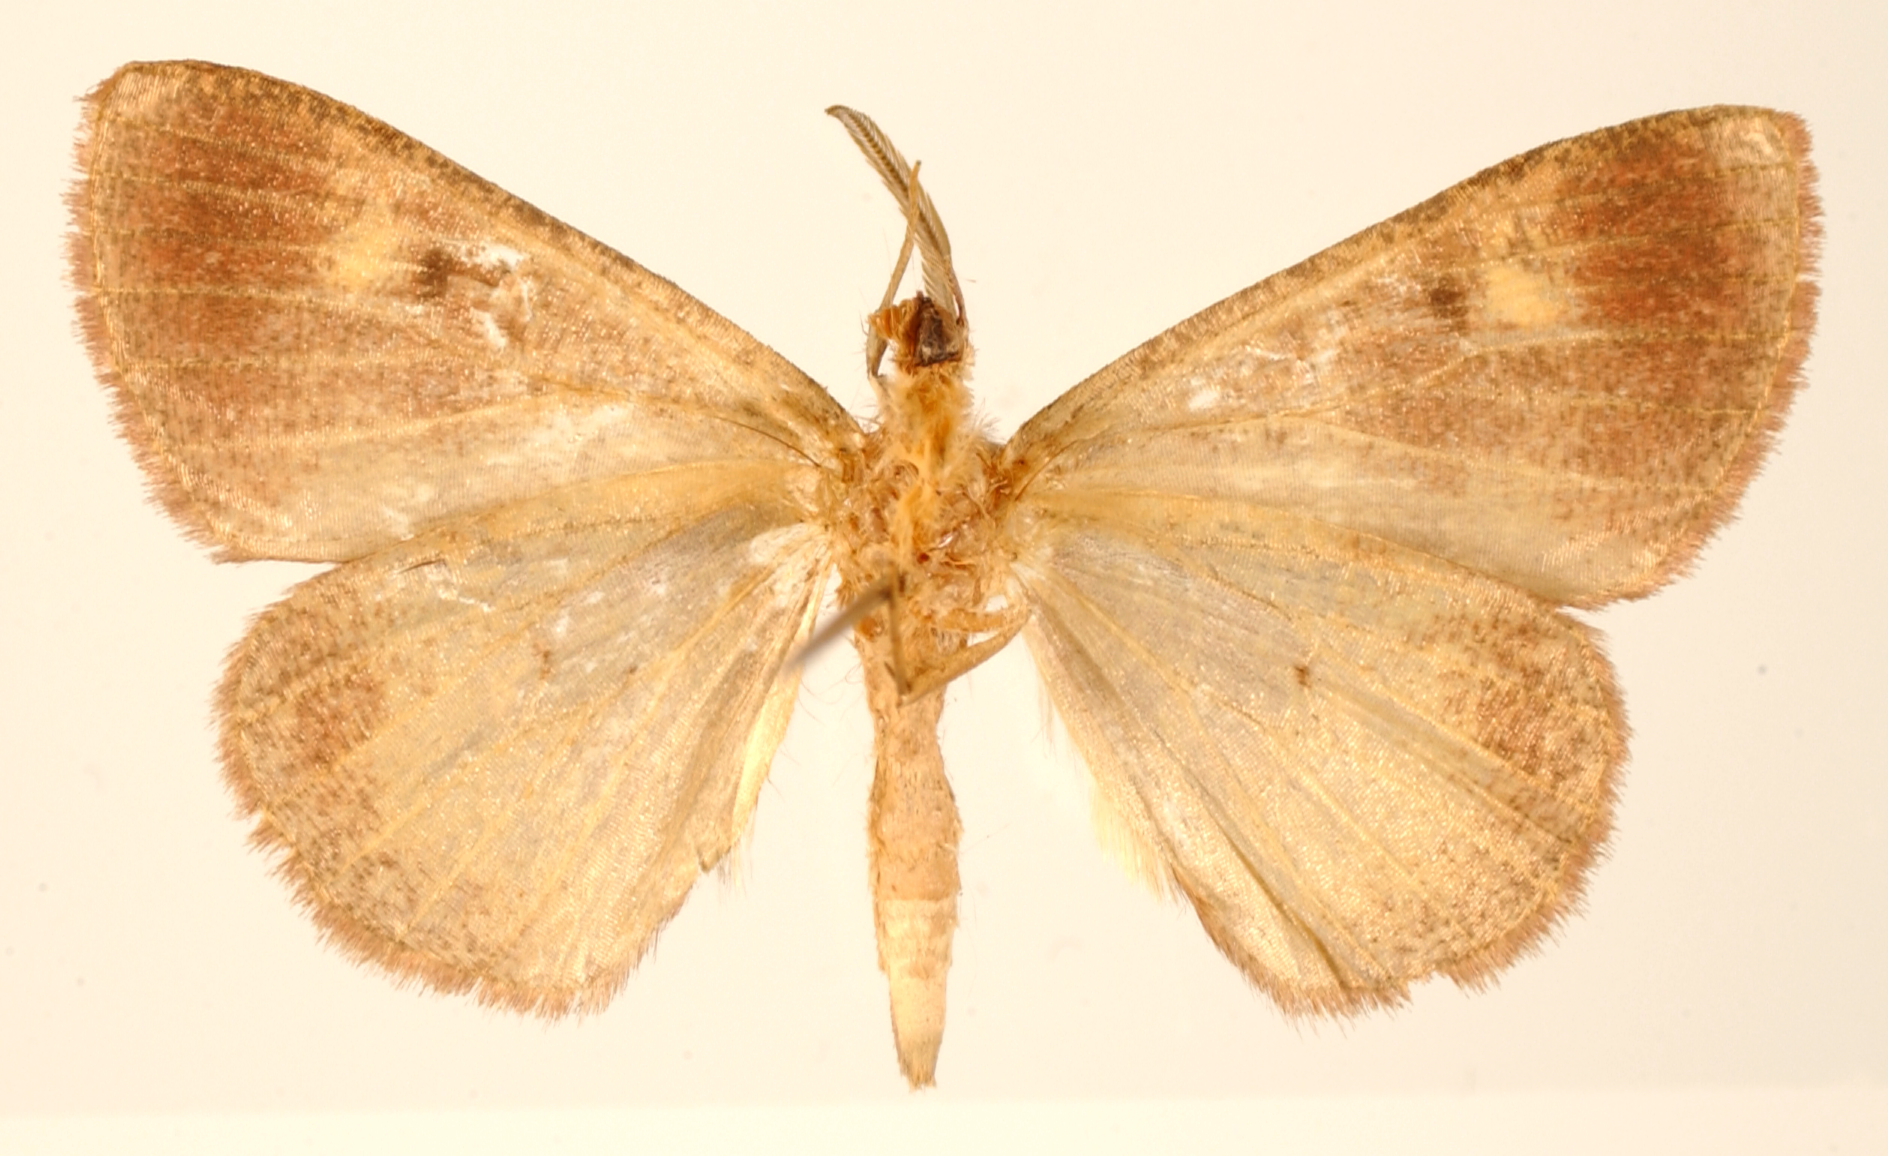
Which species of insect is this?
Oenothalia subpallida
